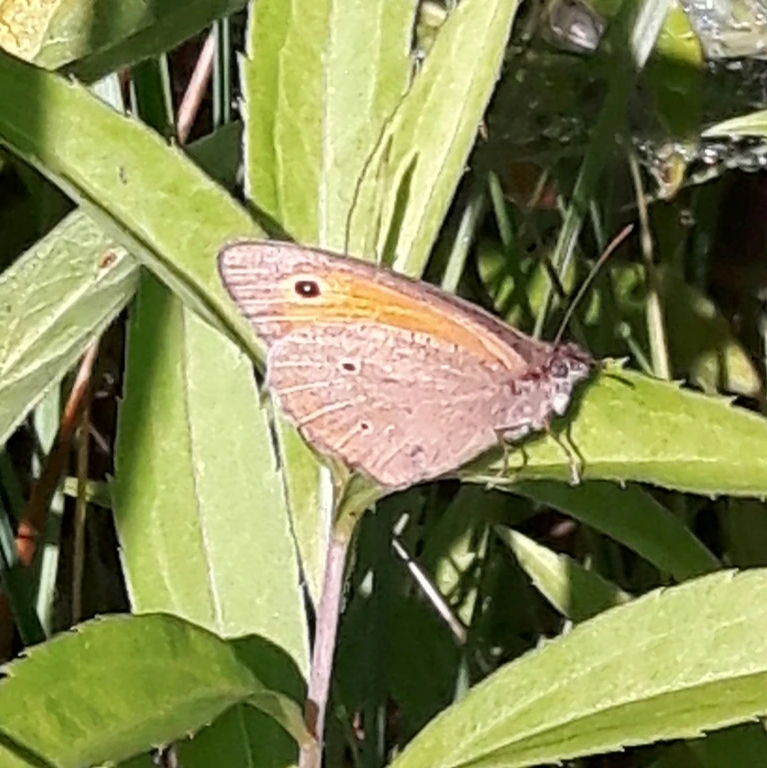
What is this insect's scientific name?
Maniola jurtina
